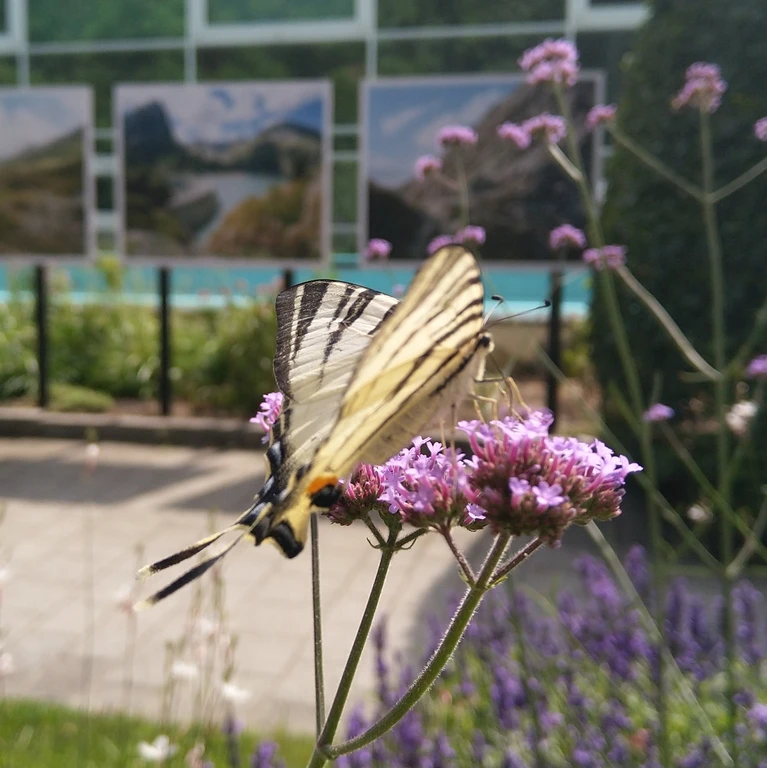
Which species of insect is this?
Iphiclides podalirius
